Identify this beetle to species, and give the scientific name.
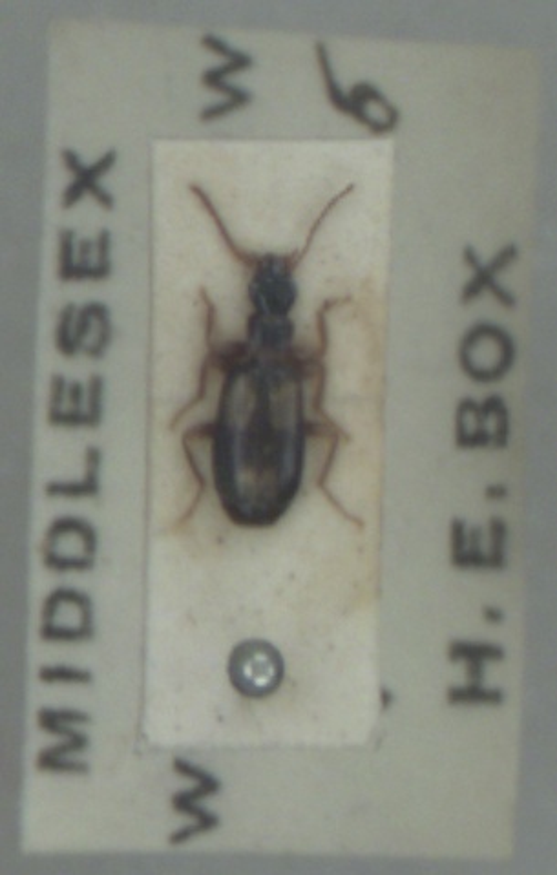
Calodromius spilotus
